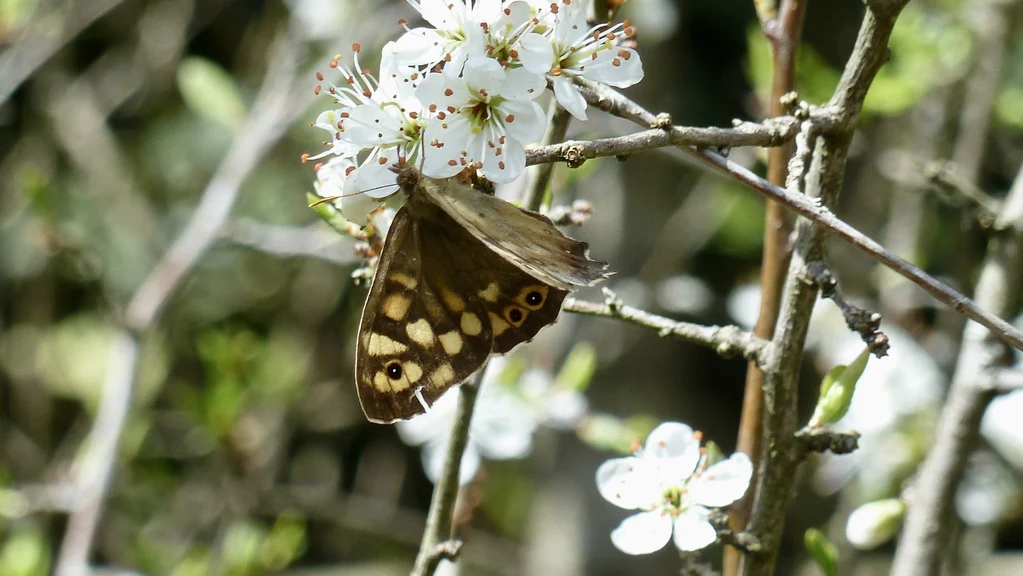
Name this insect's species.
Pararge aegeria
